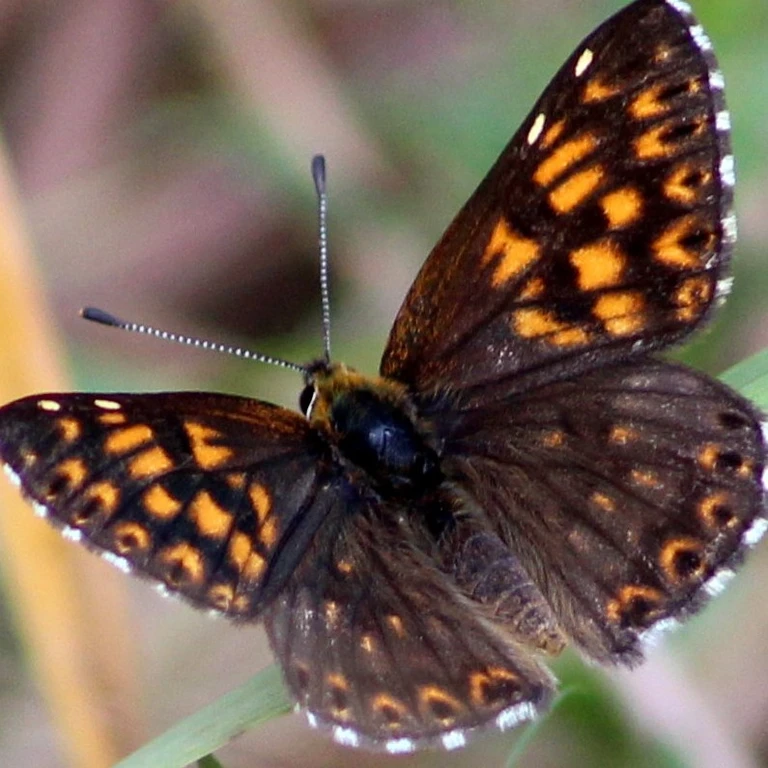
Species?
Hamearis lucina
